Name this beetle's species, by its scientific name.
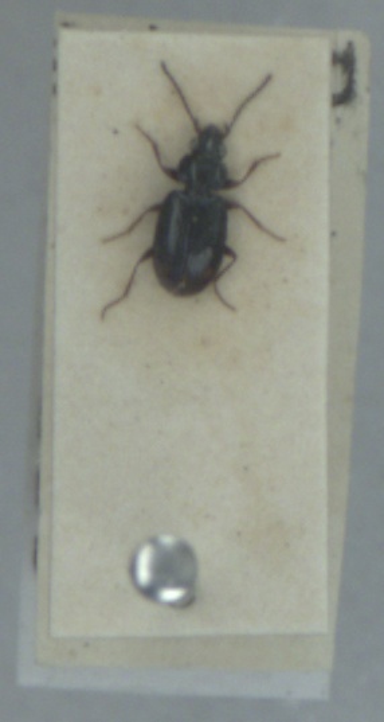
Bembidion guttula
